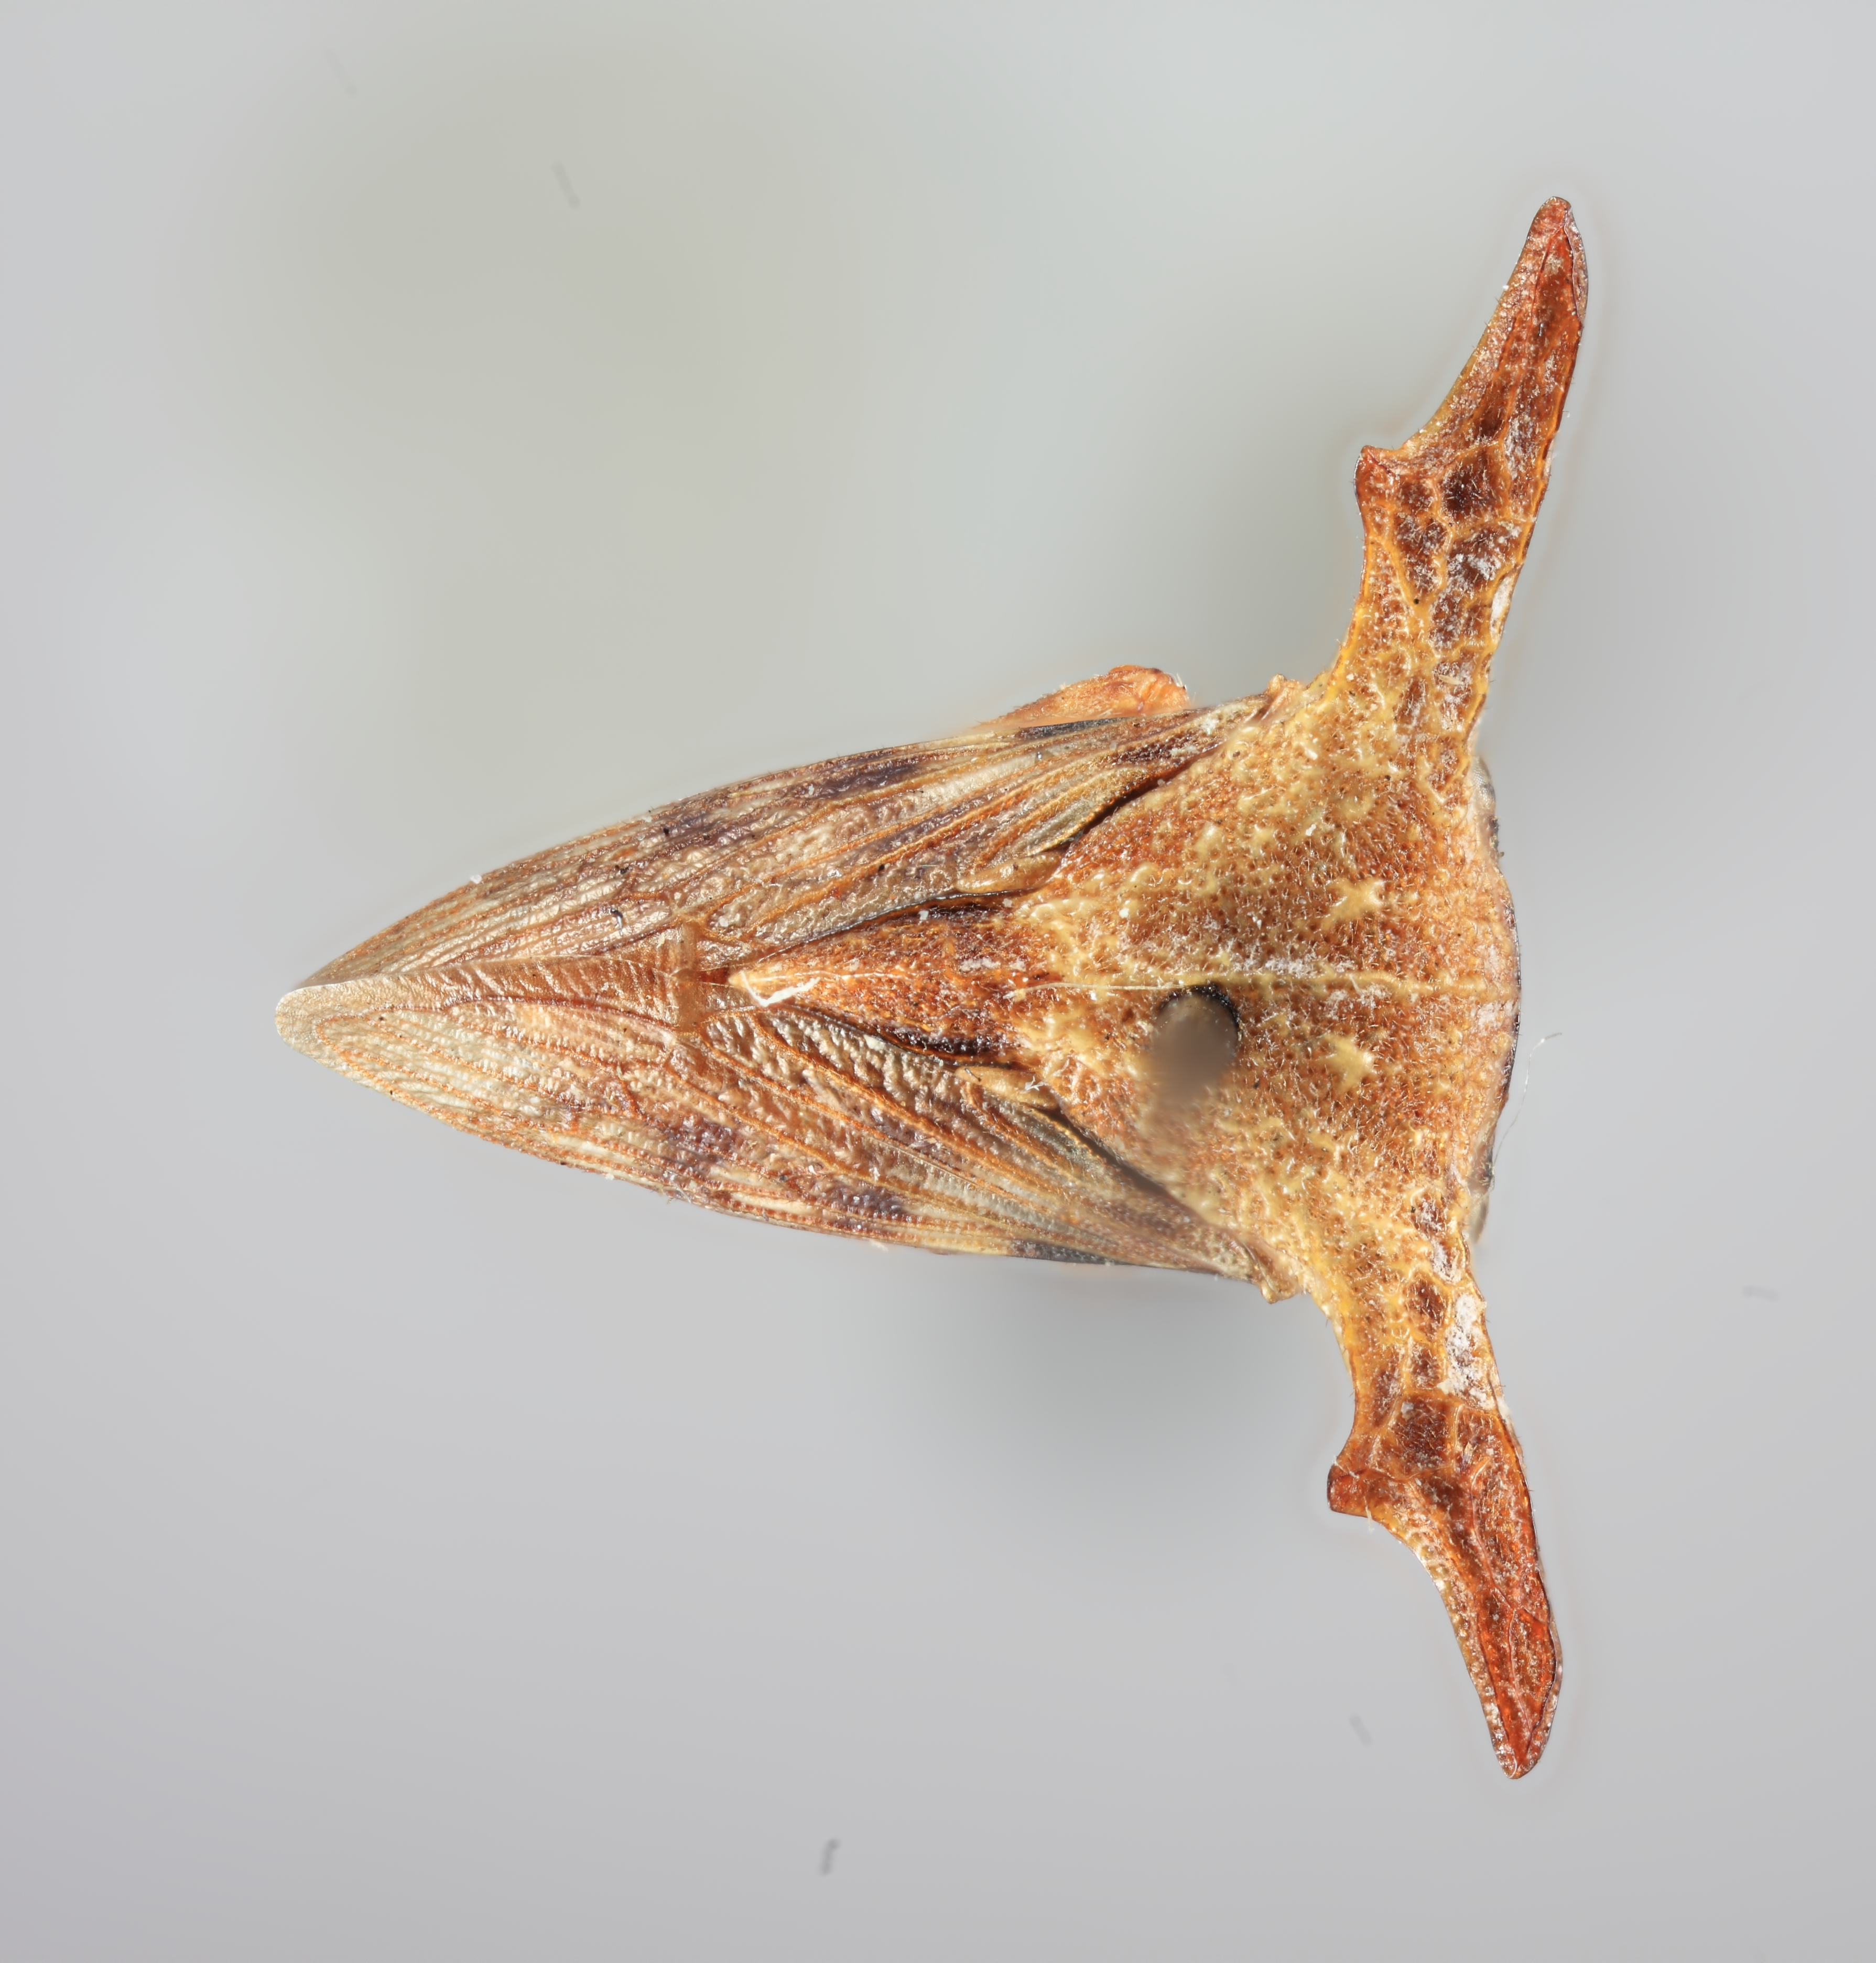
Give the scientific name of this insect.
Platycentrus ramosicornis
